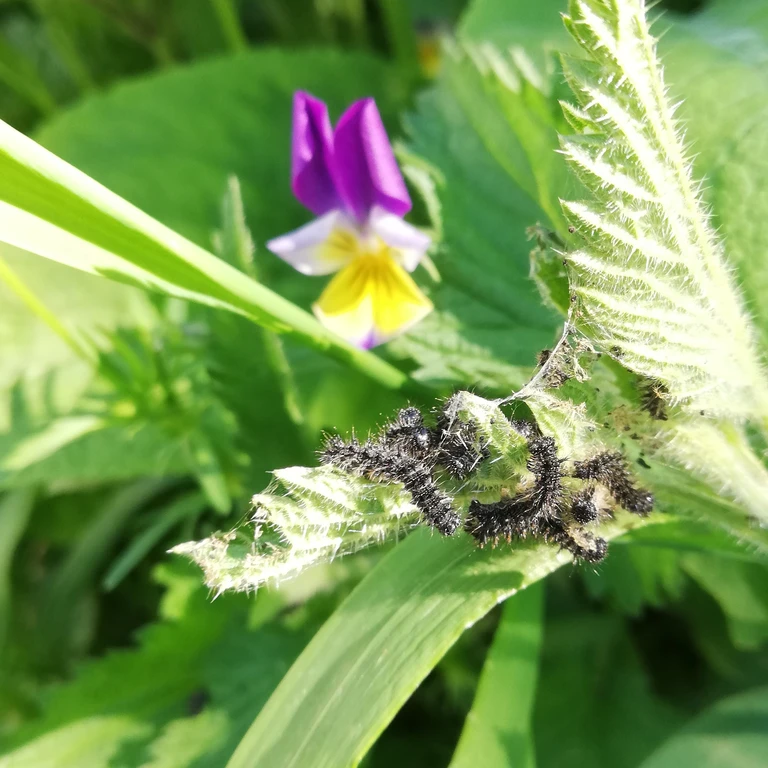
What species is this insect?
Aglais io
